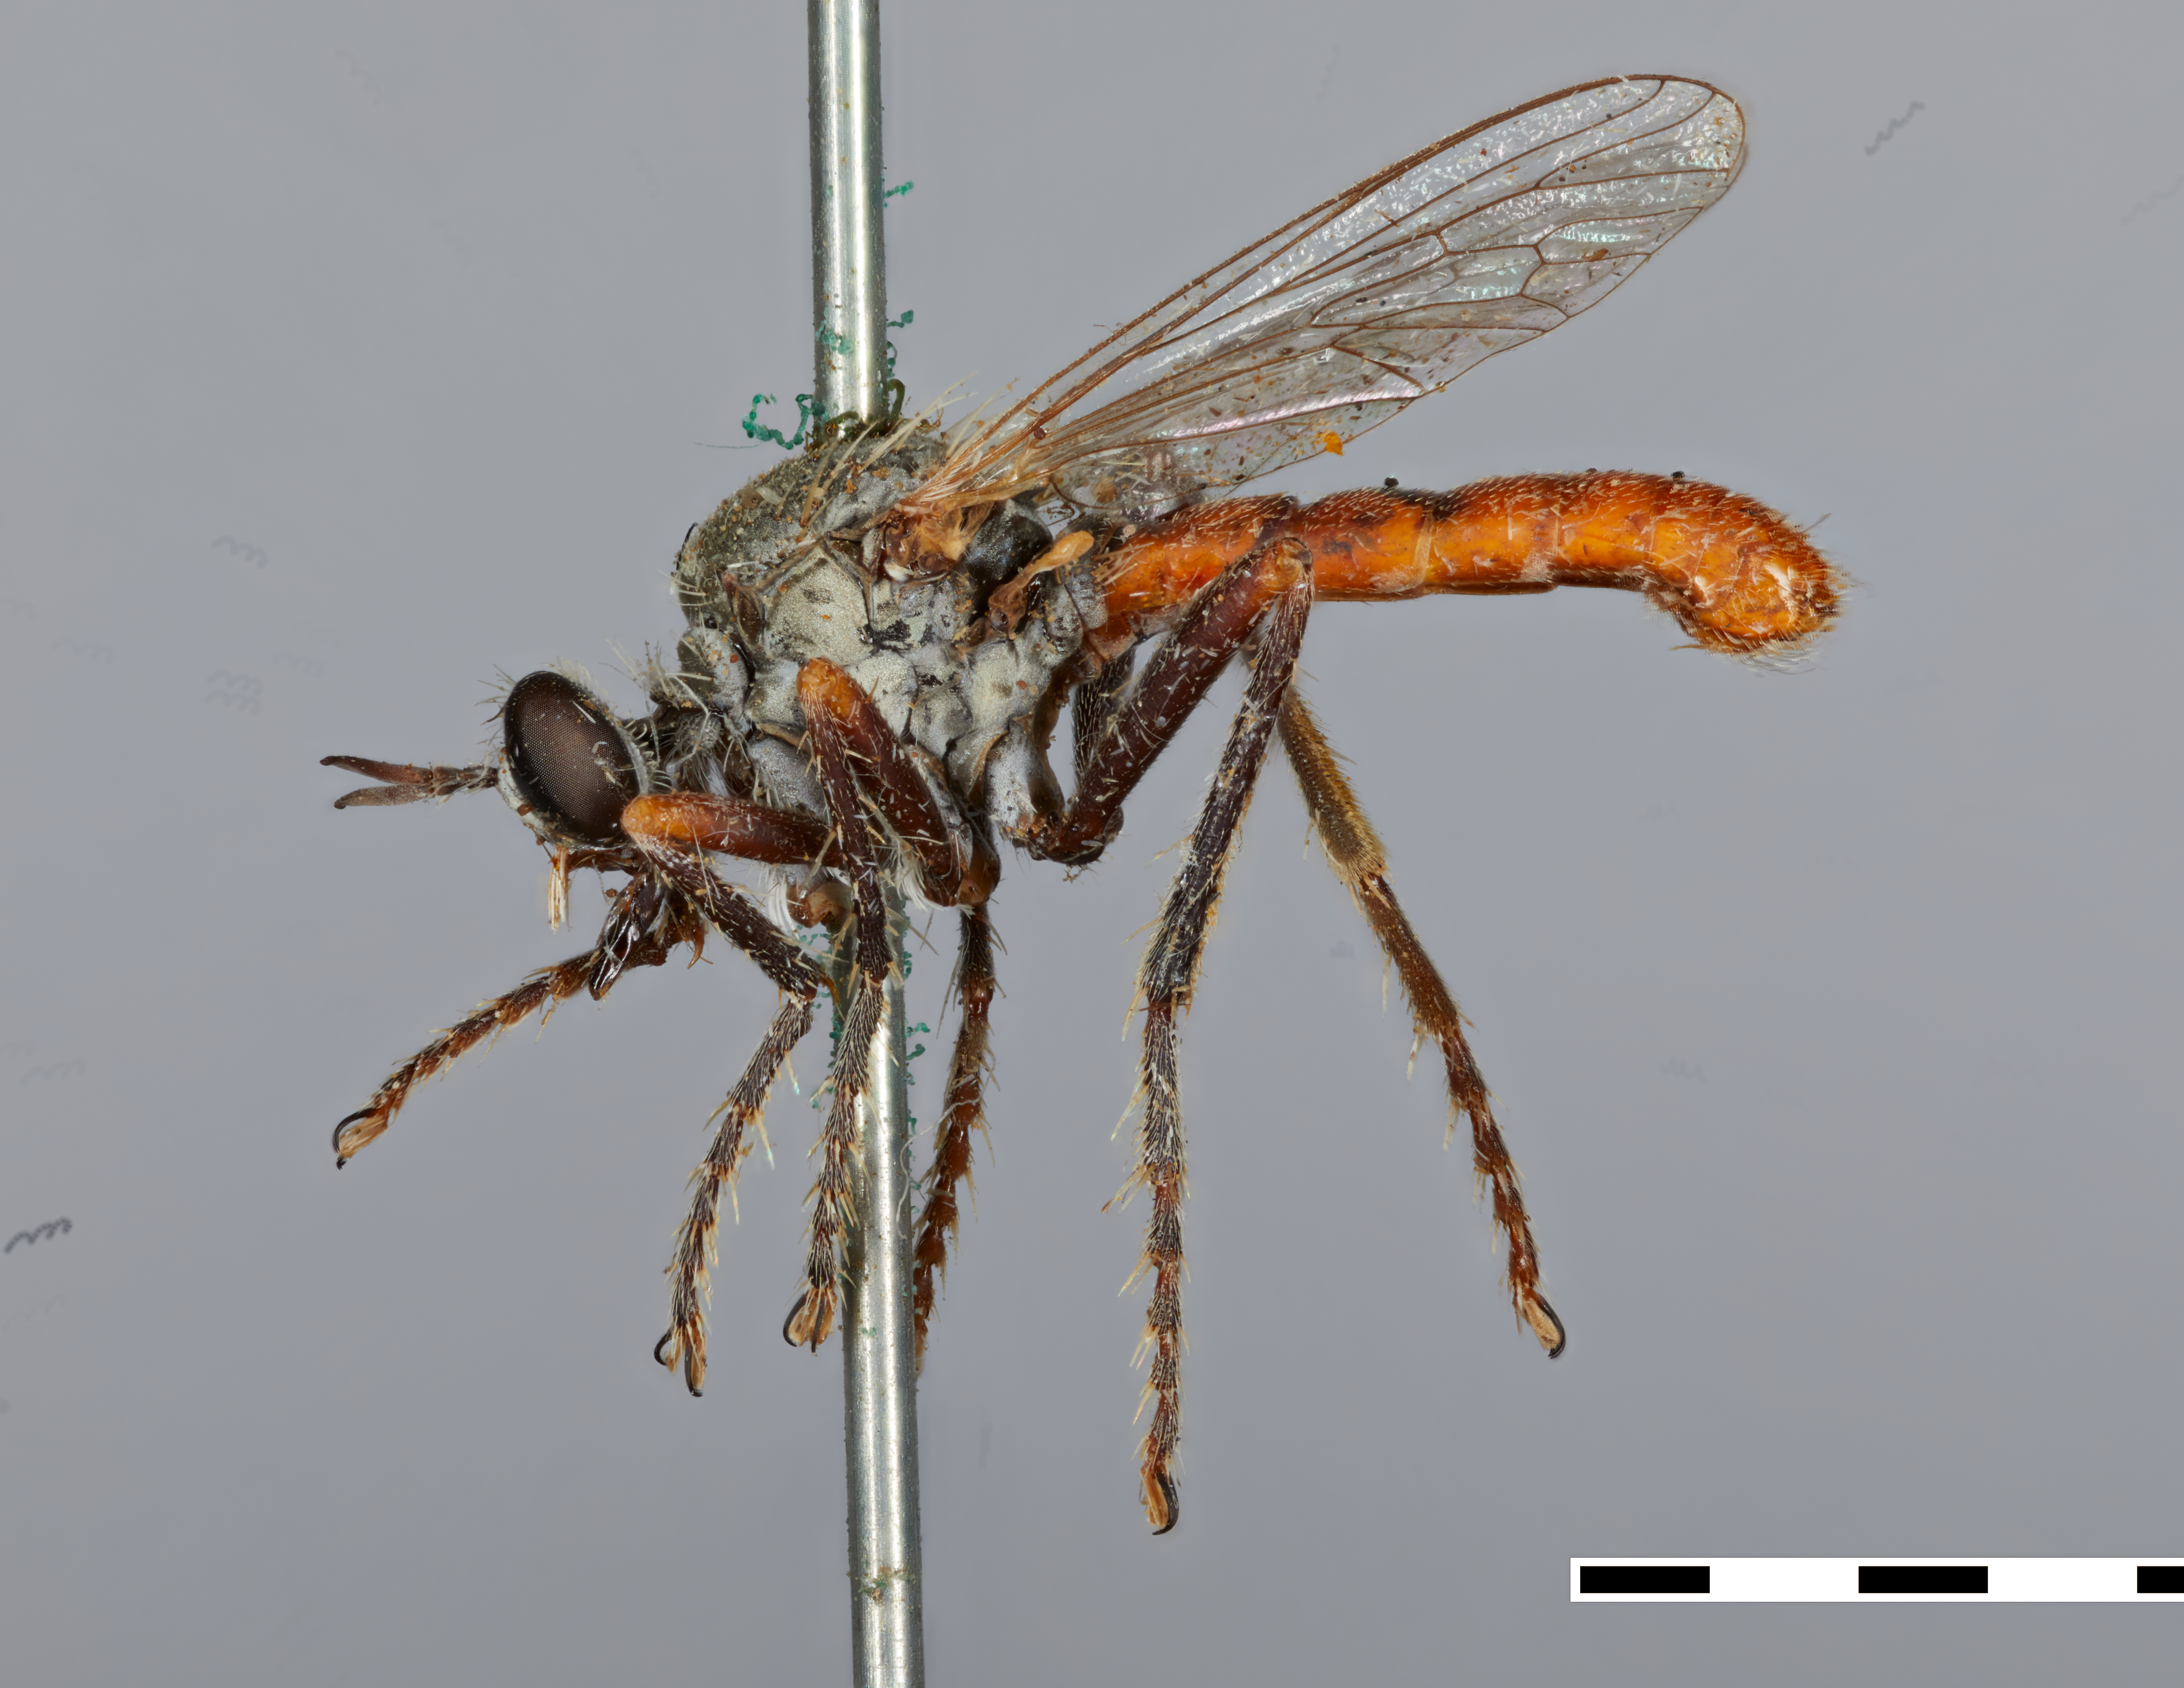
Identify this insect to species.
Saropogon semiustus
